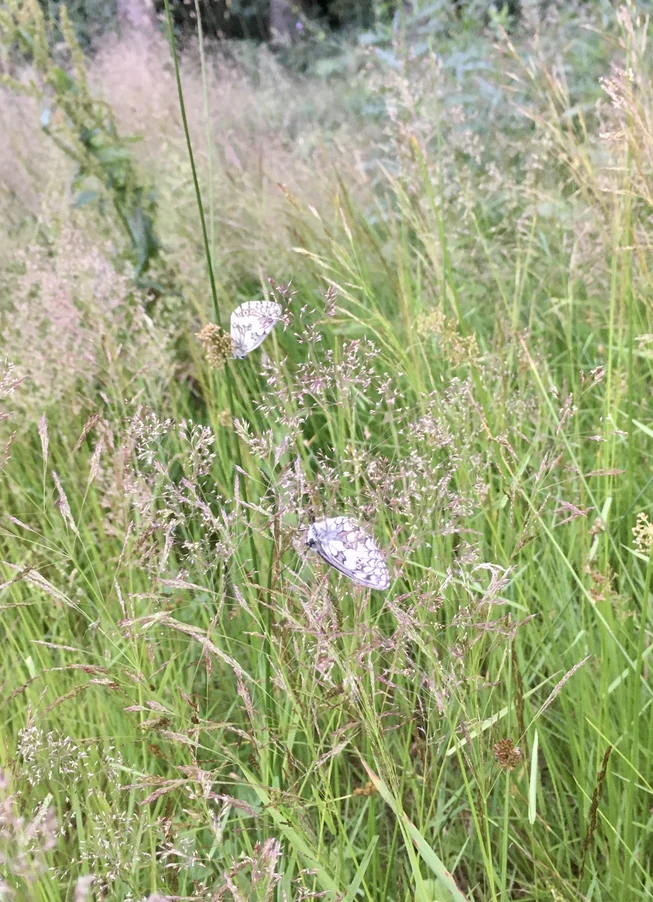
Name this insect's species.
Melanargia galathea
